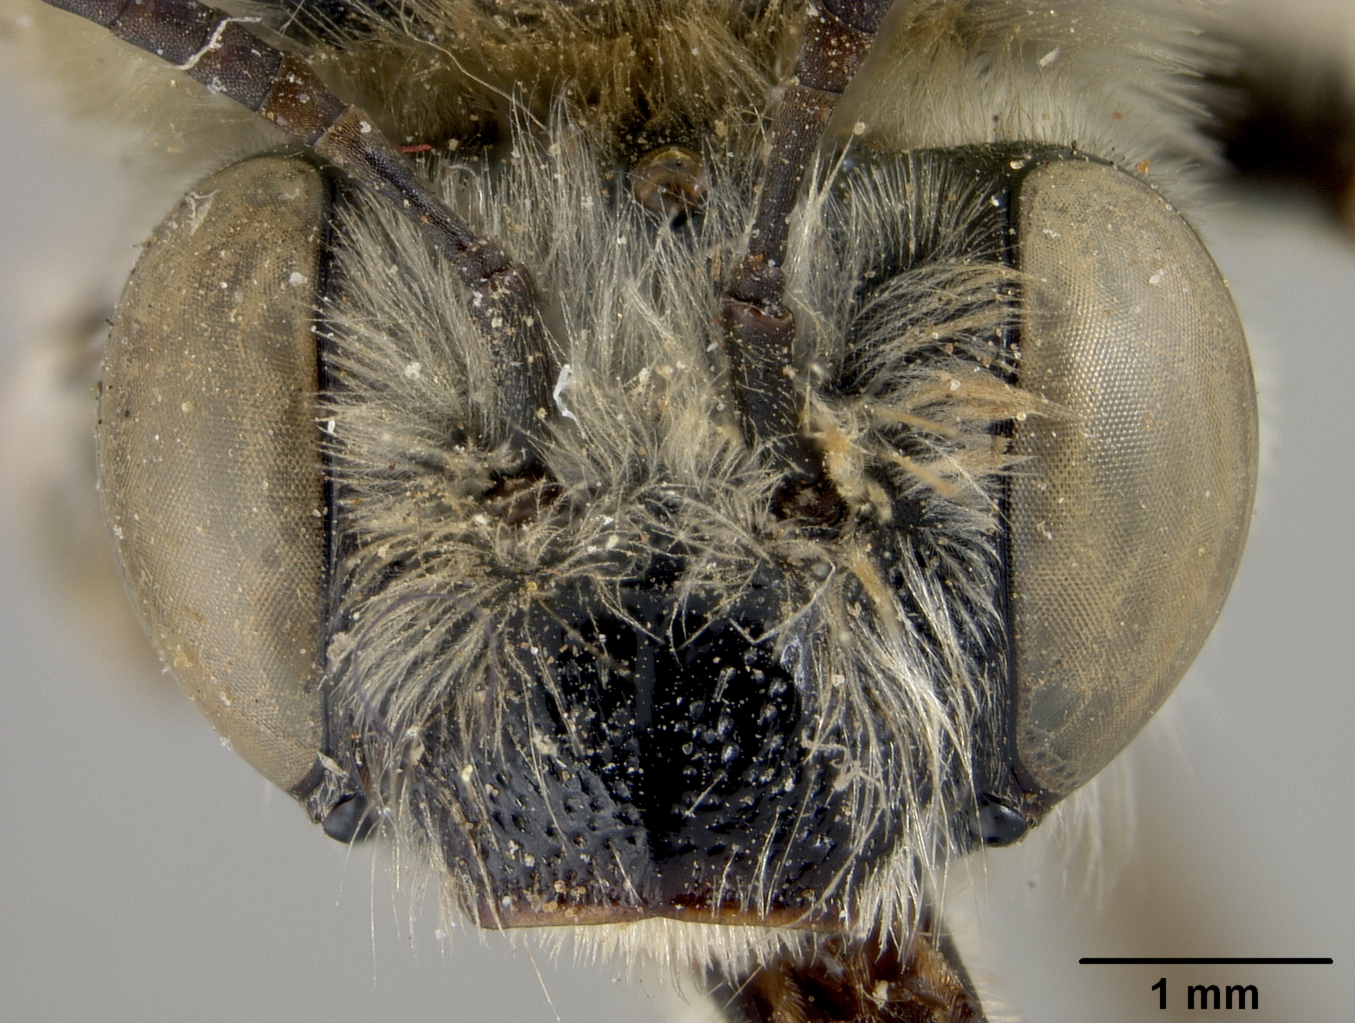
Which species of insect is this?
Synhalonia lycii
